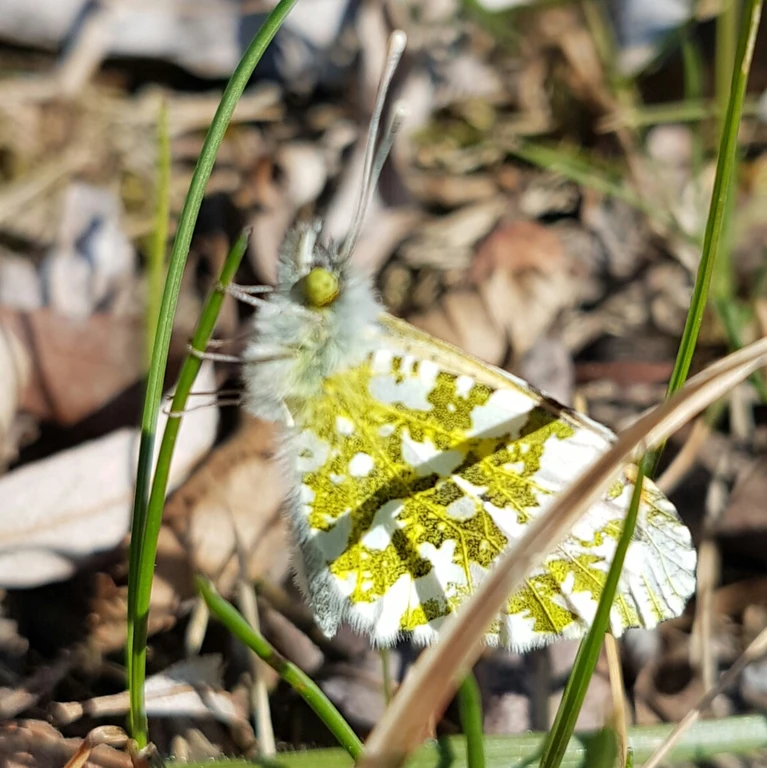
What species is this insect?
Anthocharis cardamines
